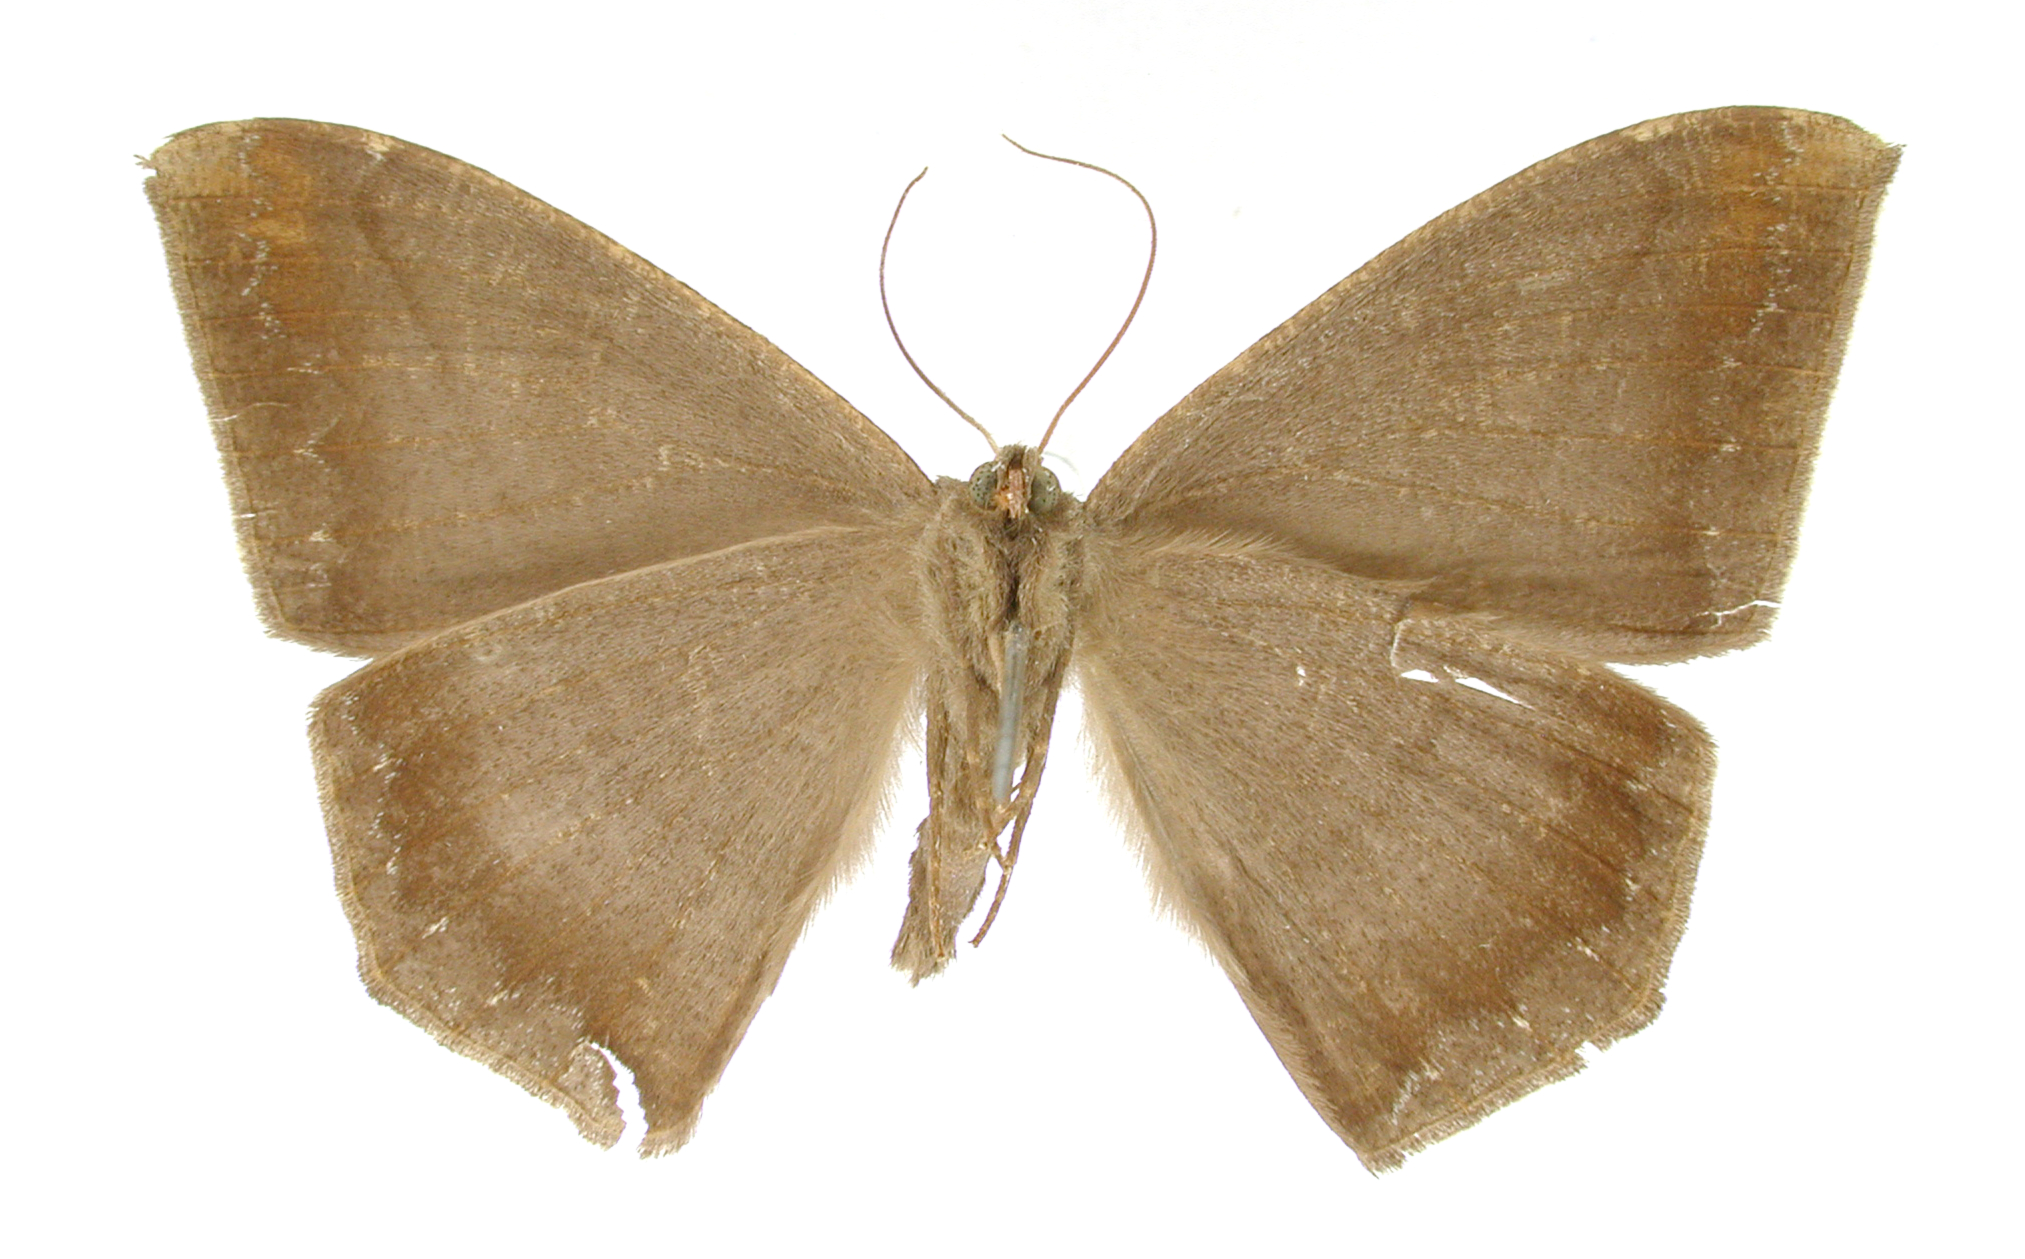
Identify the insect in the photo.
Oxydia herbertina
